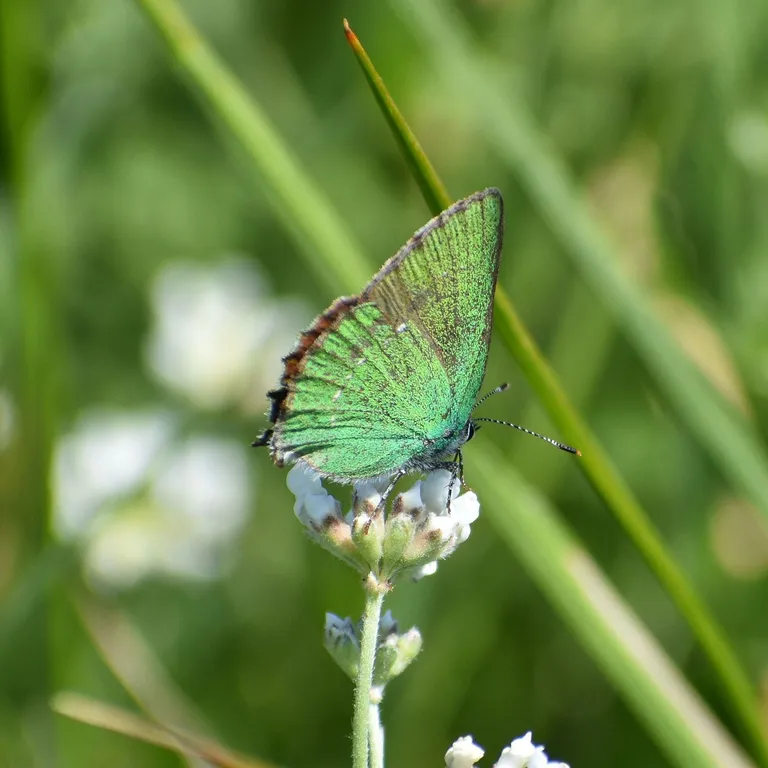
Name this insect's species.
Callophrys rubi
